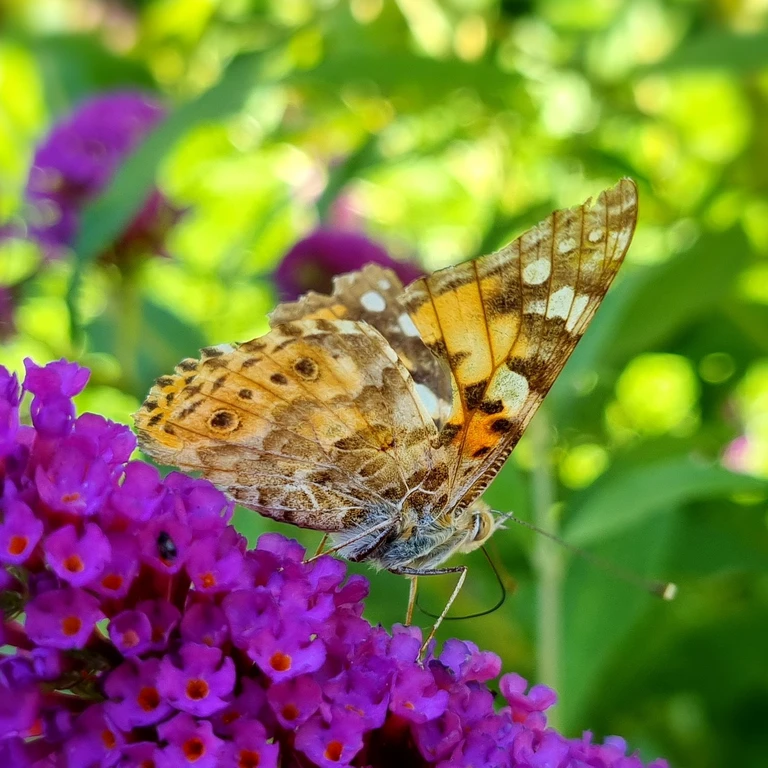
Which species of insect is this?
Vanessa cardui
